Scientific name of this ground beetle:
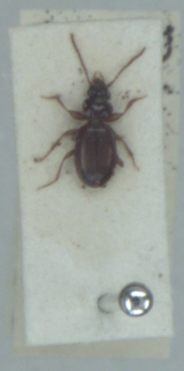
Epaphius secalis
